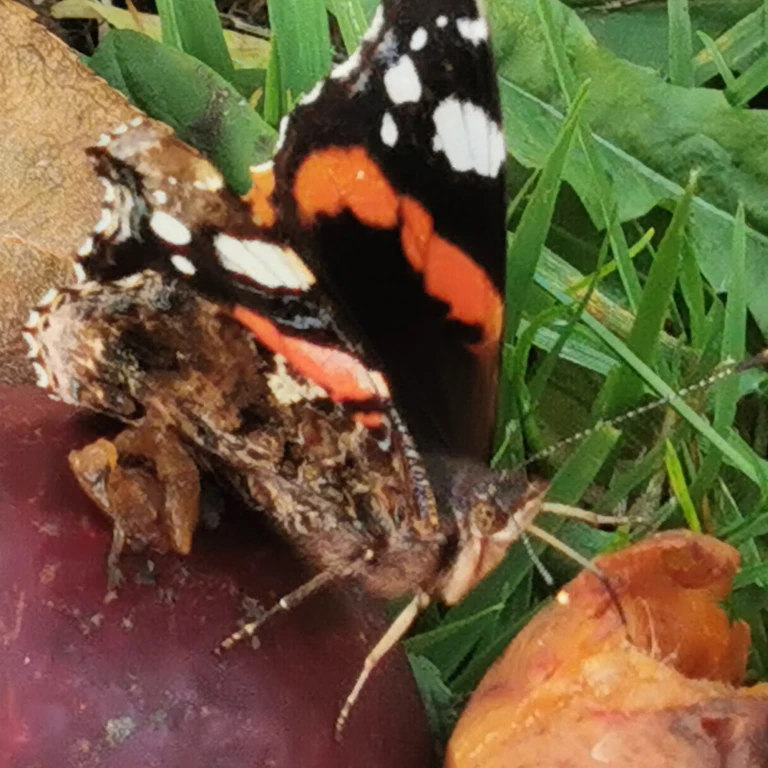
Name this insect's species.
Vanessa atalanta
